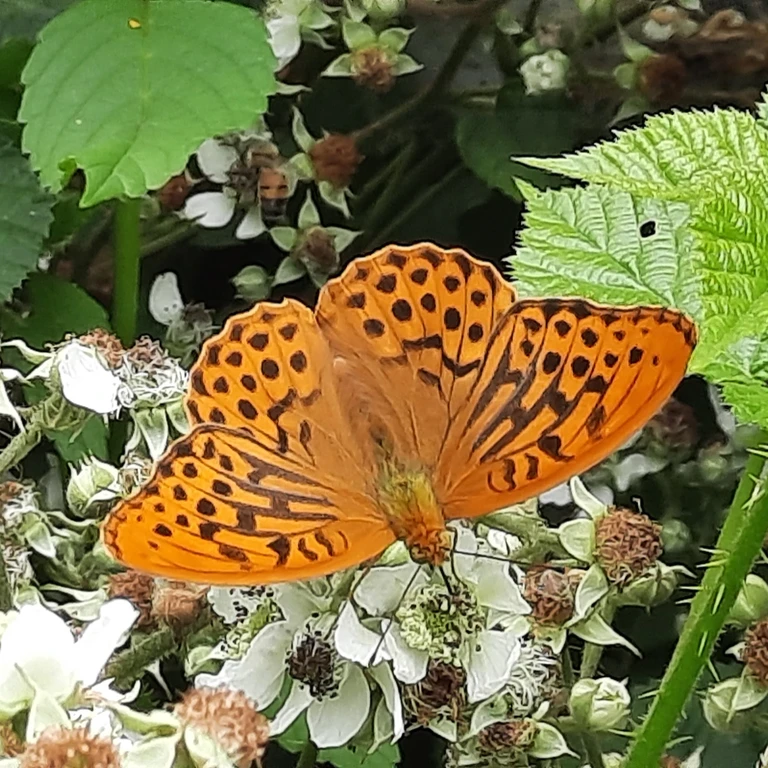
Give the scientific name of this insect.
Argynnis paphia
